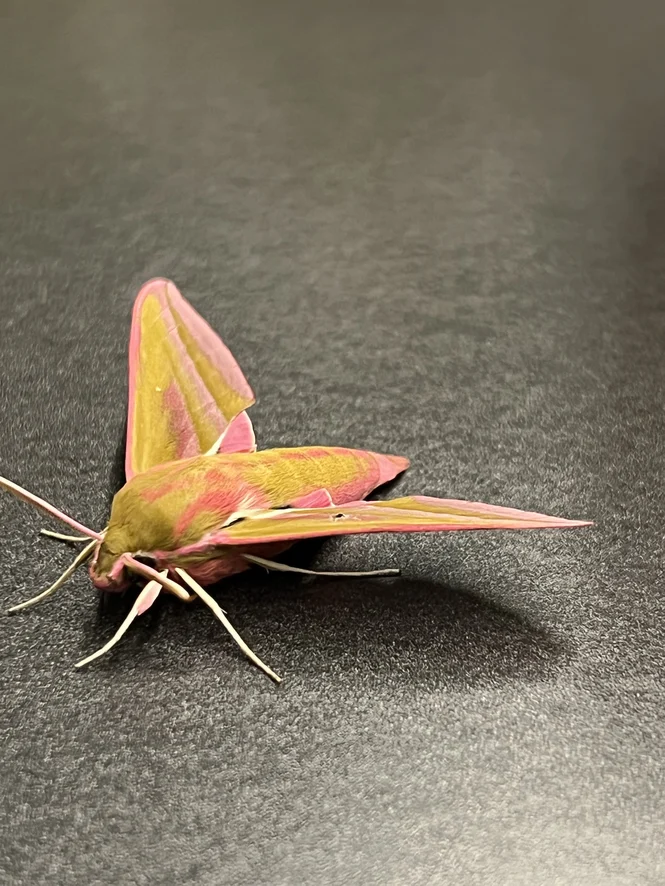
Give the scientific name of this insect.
Deilephila elpenor
